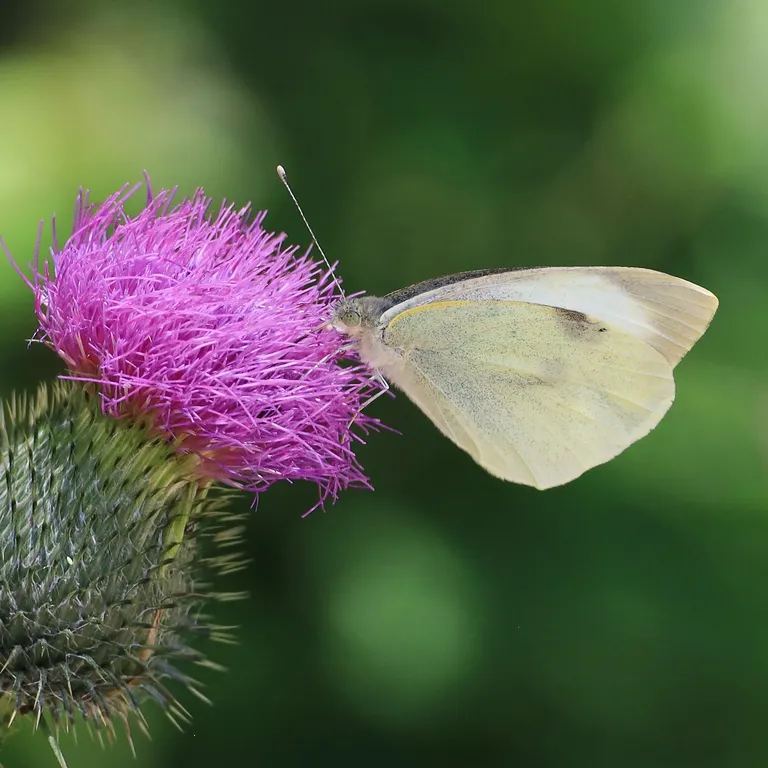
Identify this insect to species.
Pieris brassicae
